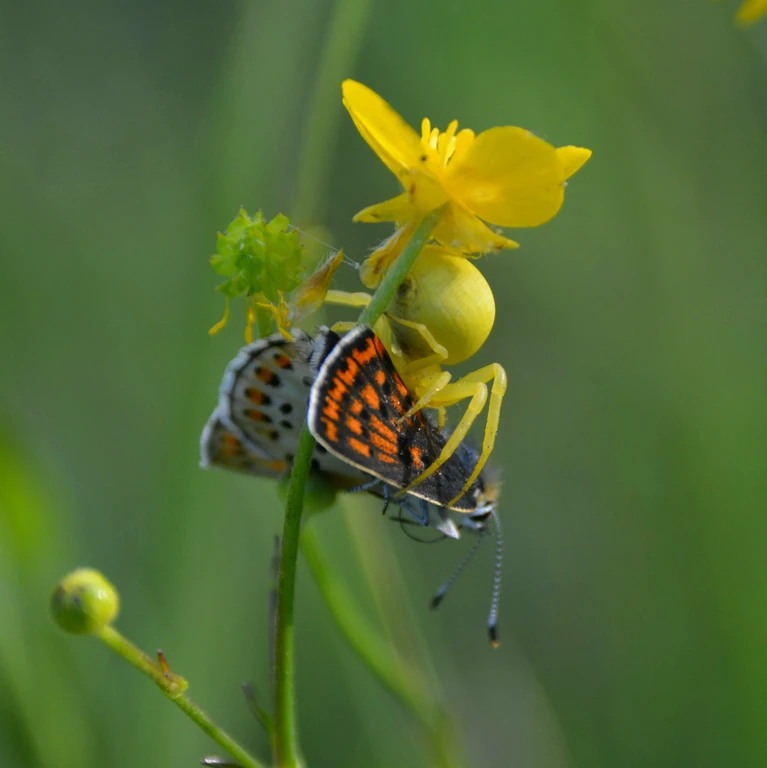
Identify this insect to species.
Lycaena tityrus (also Loweia tityrus)
